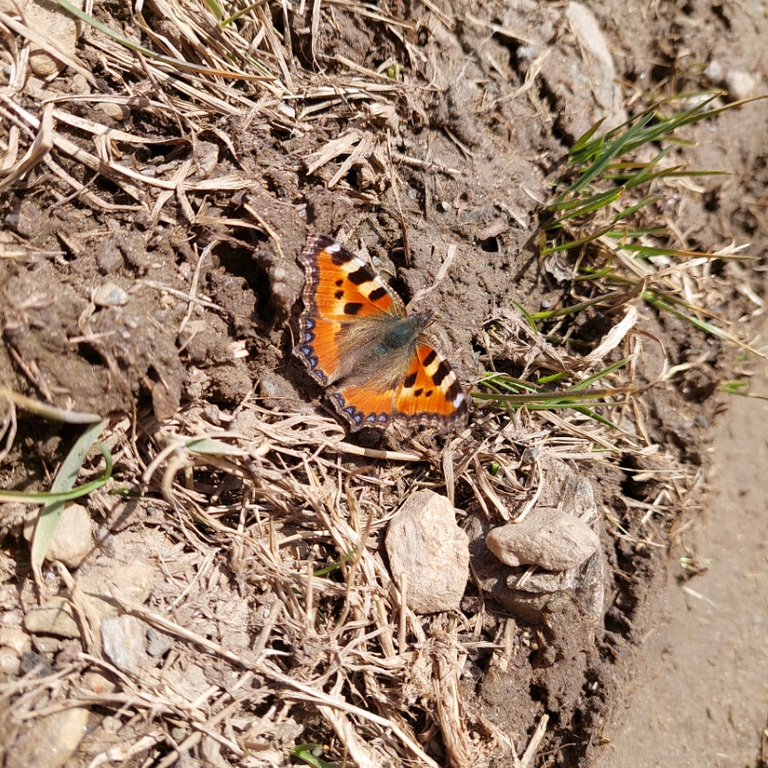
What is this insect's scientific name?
Aglais urticae
